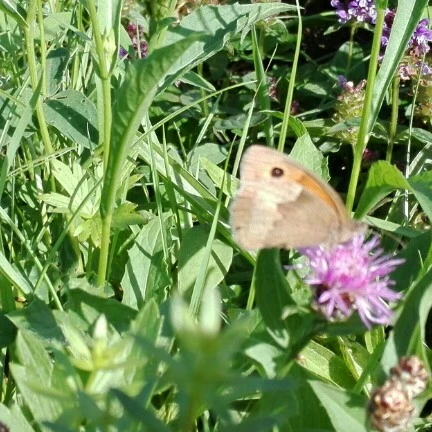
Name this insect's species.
Maniola jurtina
